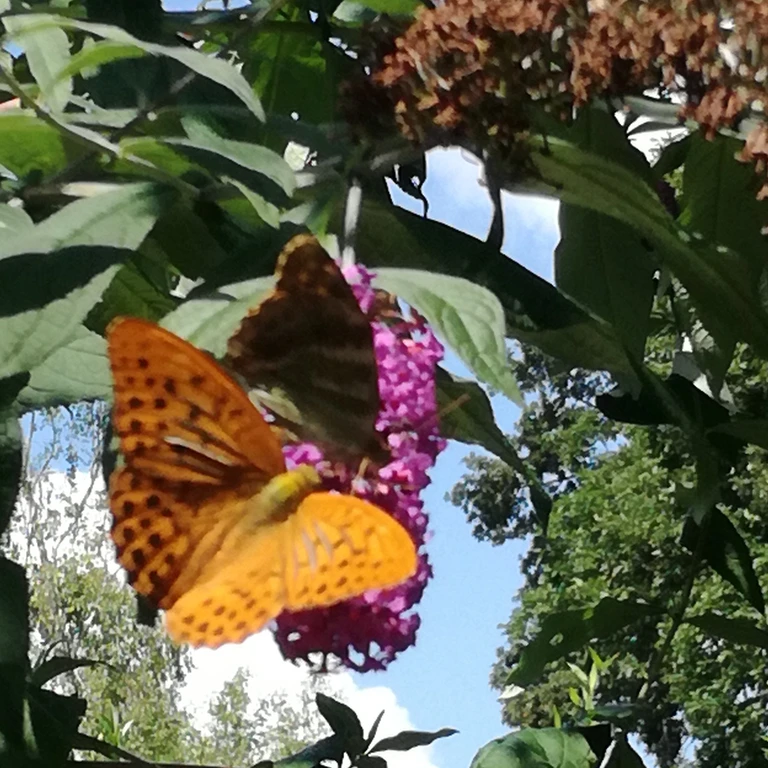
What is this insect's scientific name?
Argynnis paphia
